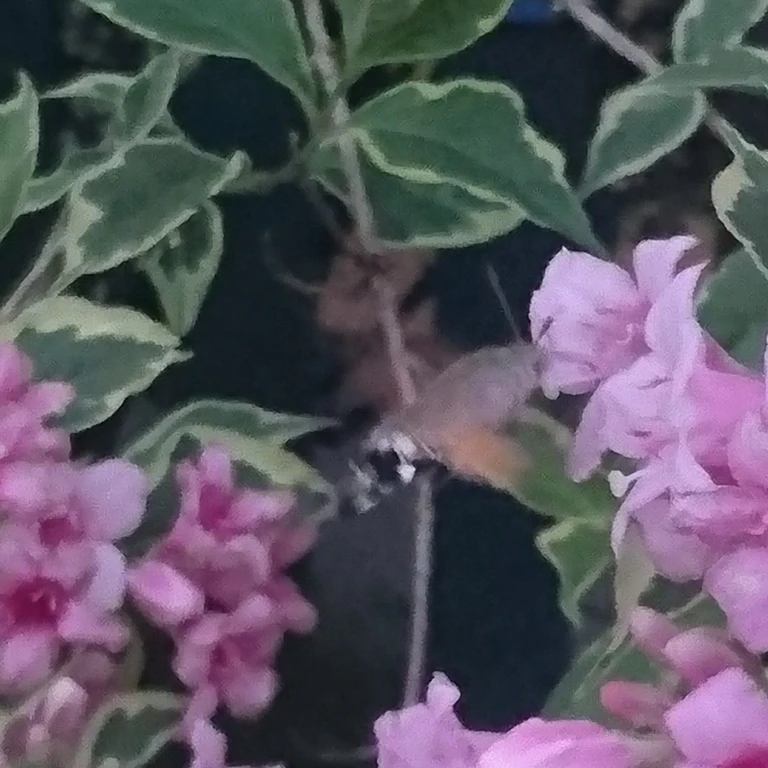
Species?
Macroglossum stellatarum
